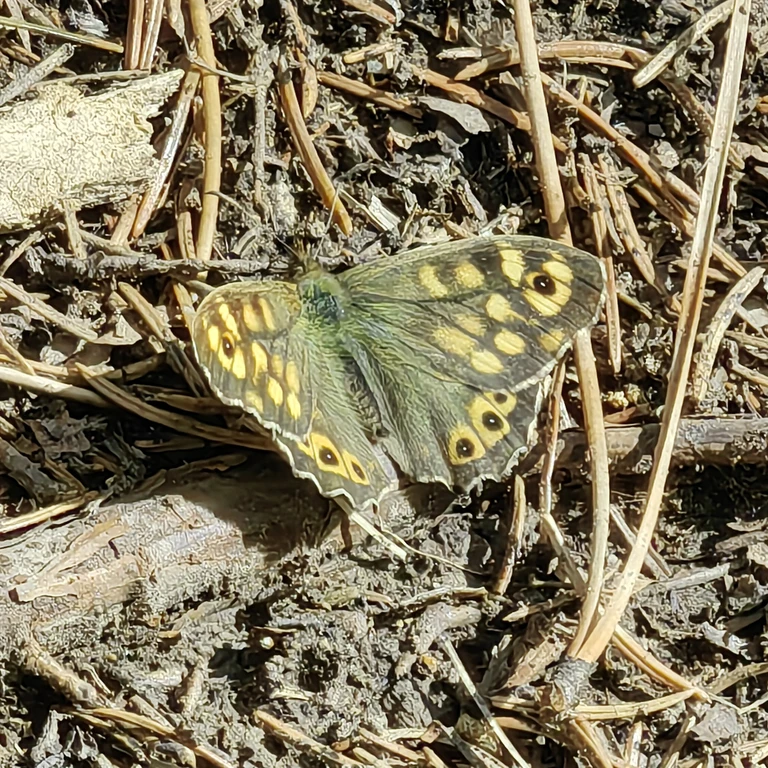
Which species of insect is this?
Pararge aegeria
